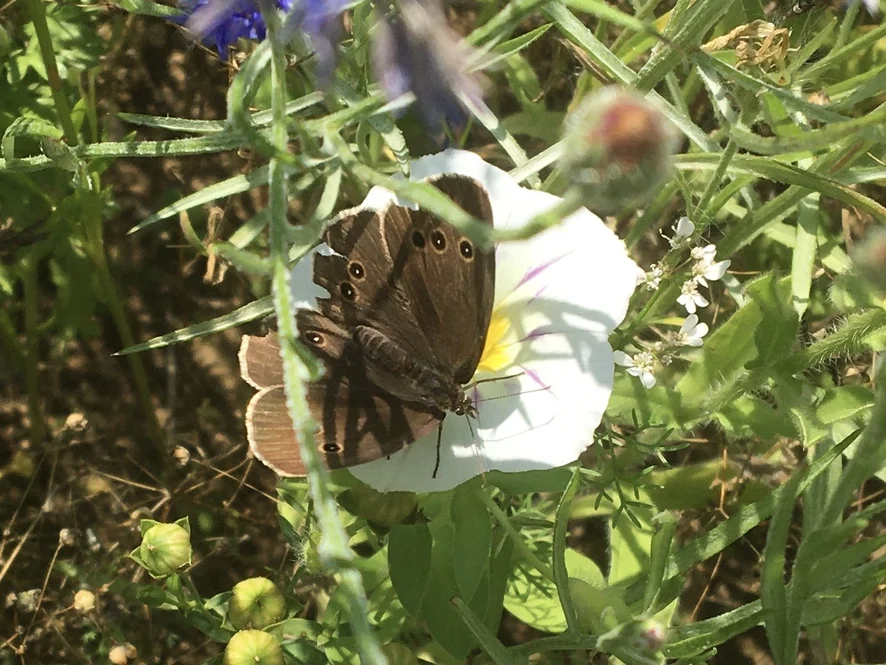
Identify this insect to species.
Aphantopus hyperantus
